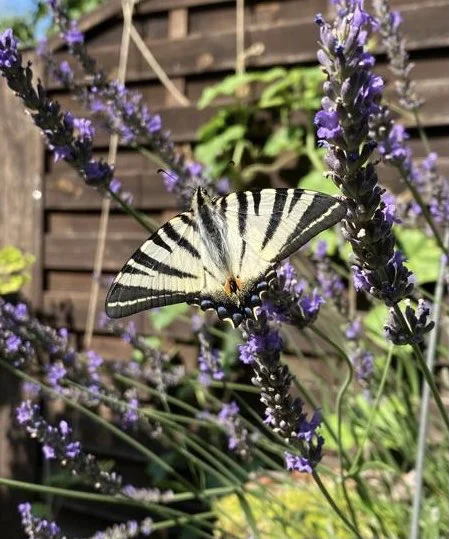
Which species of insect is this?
Iphiclides podalirius
